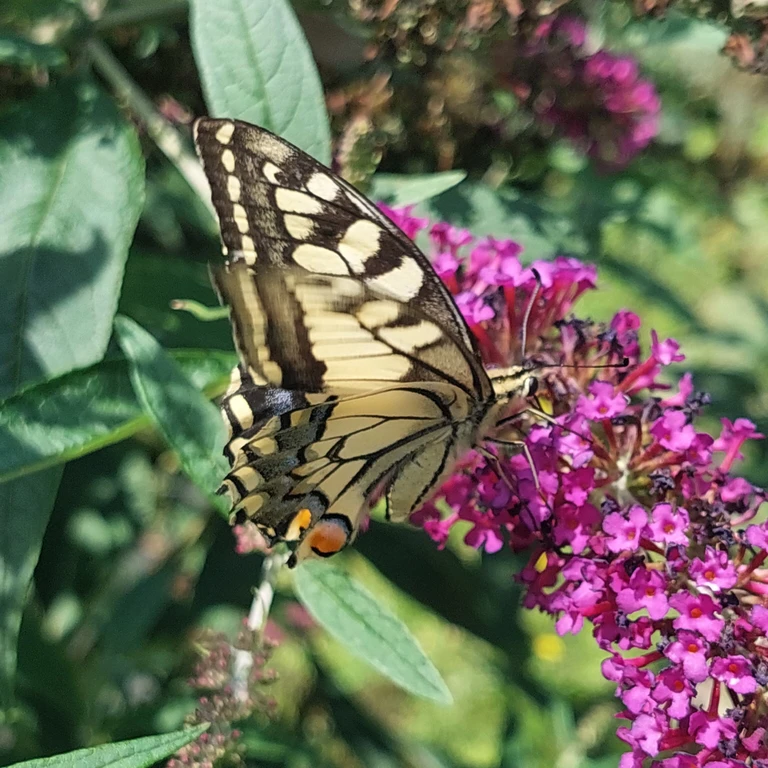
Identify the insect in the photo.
Papilio machaon
